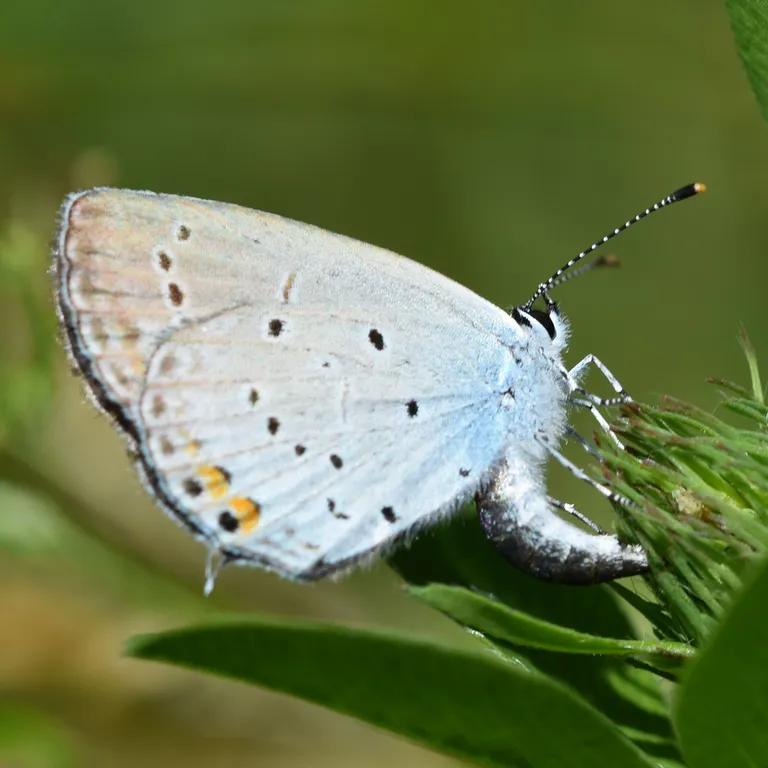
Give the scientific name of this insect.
Cupido argiades (also Elkalyce argiades)
